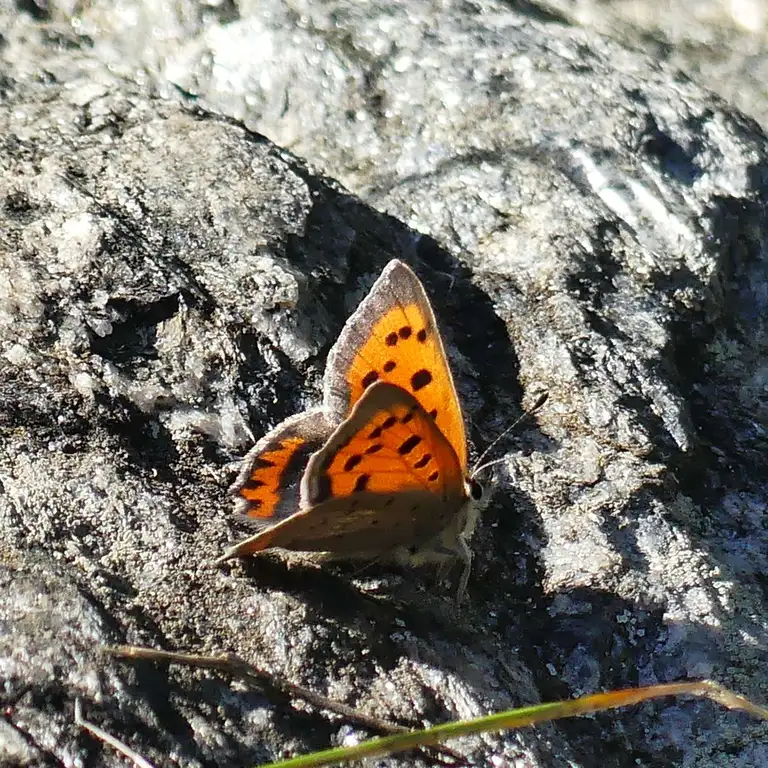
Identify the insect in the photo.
Lycaena phlaeas
